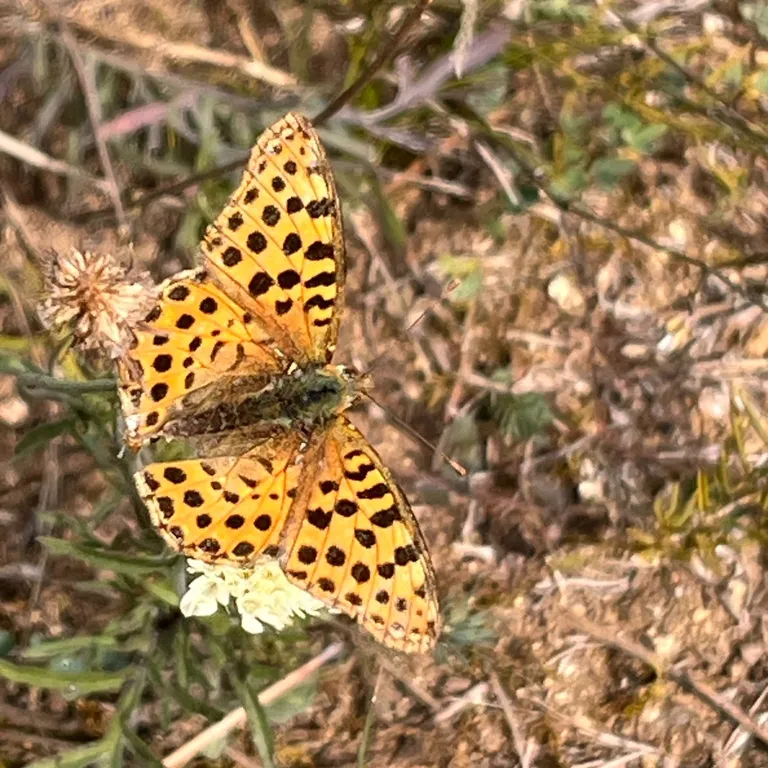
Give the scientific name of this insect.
Issoria lathonia
